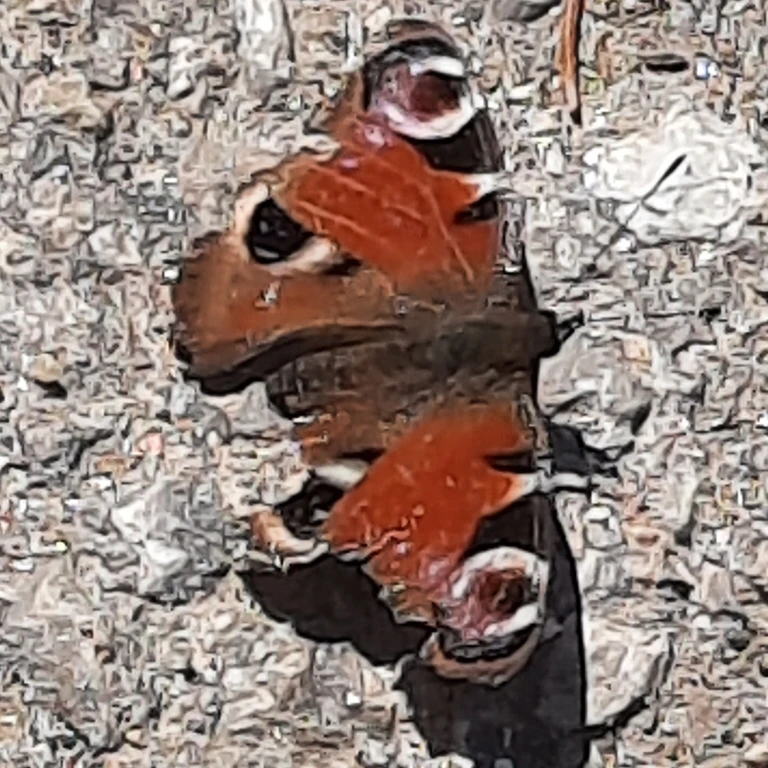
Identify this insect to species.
Aglais io
